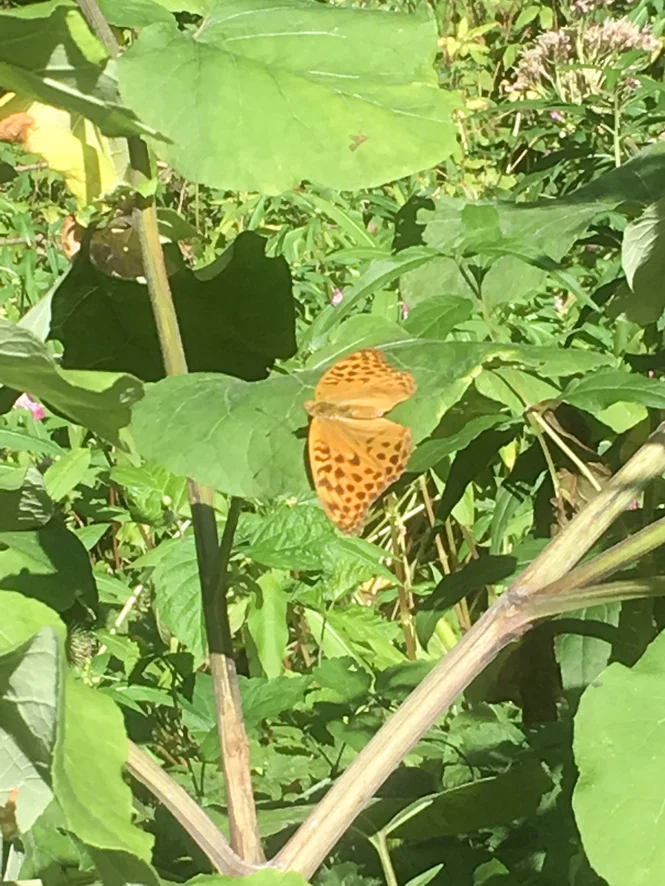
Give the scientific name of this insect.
Argynnis paphia
